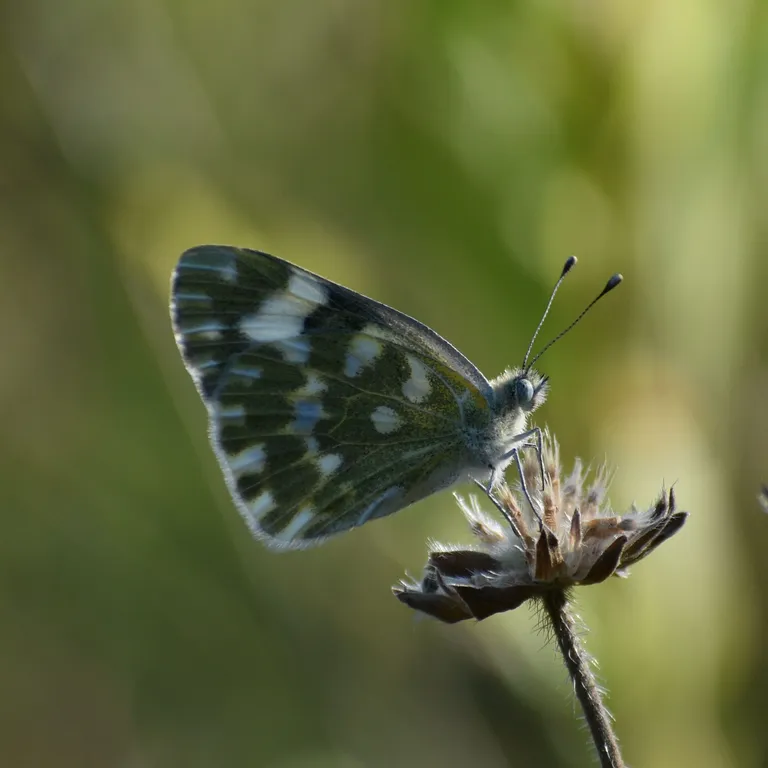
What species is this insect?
Pontia edusa
